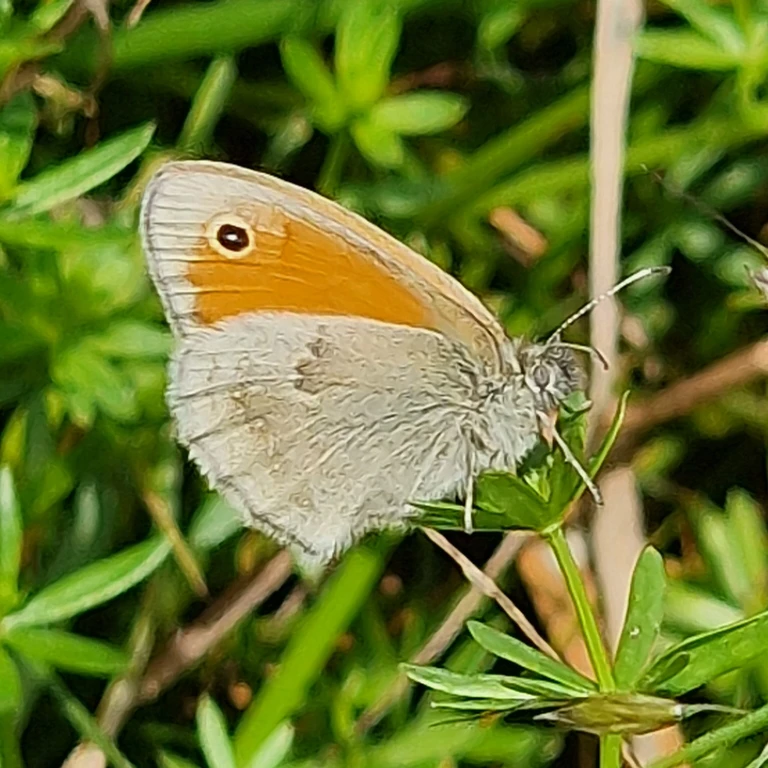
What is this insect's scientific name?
Coenonympha pamphilus
